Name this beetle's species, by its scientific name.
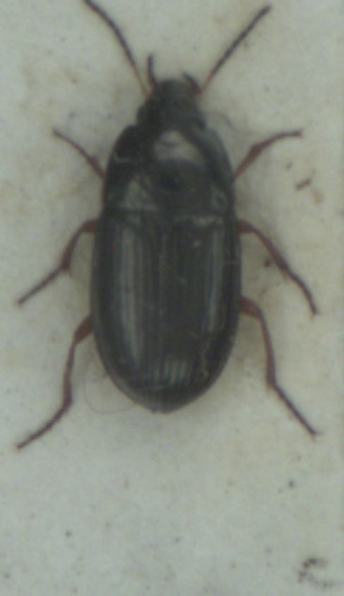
Amara familiaris
